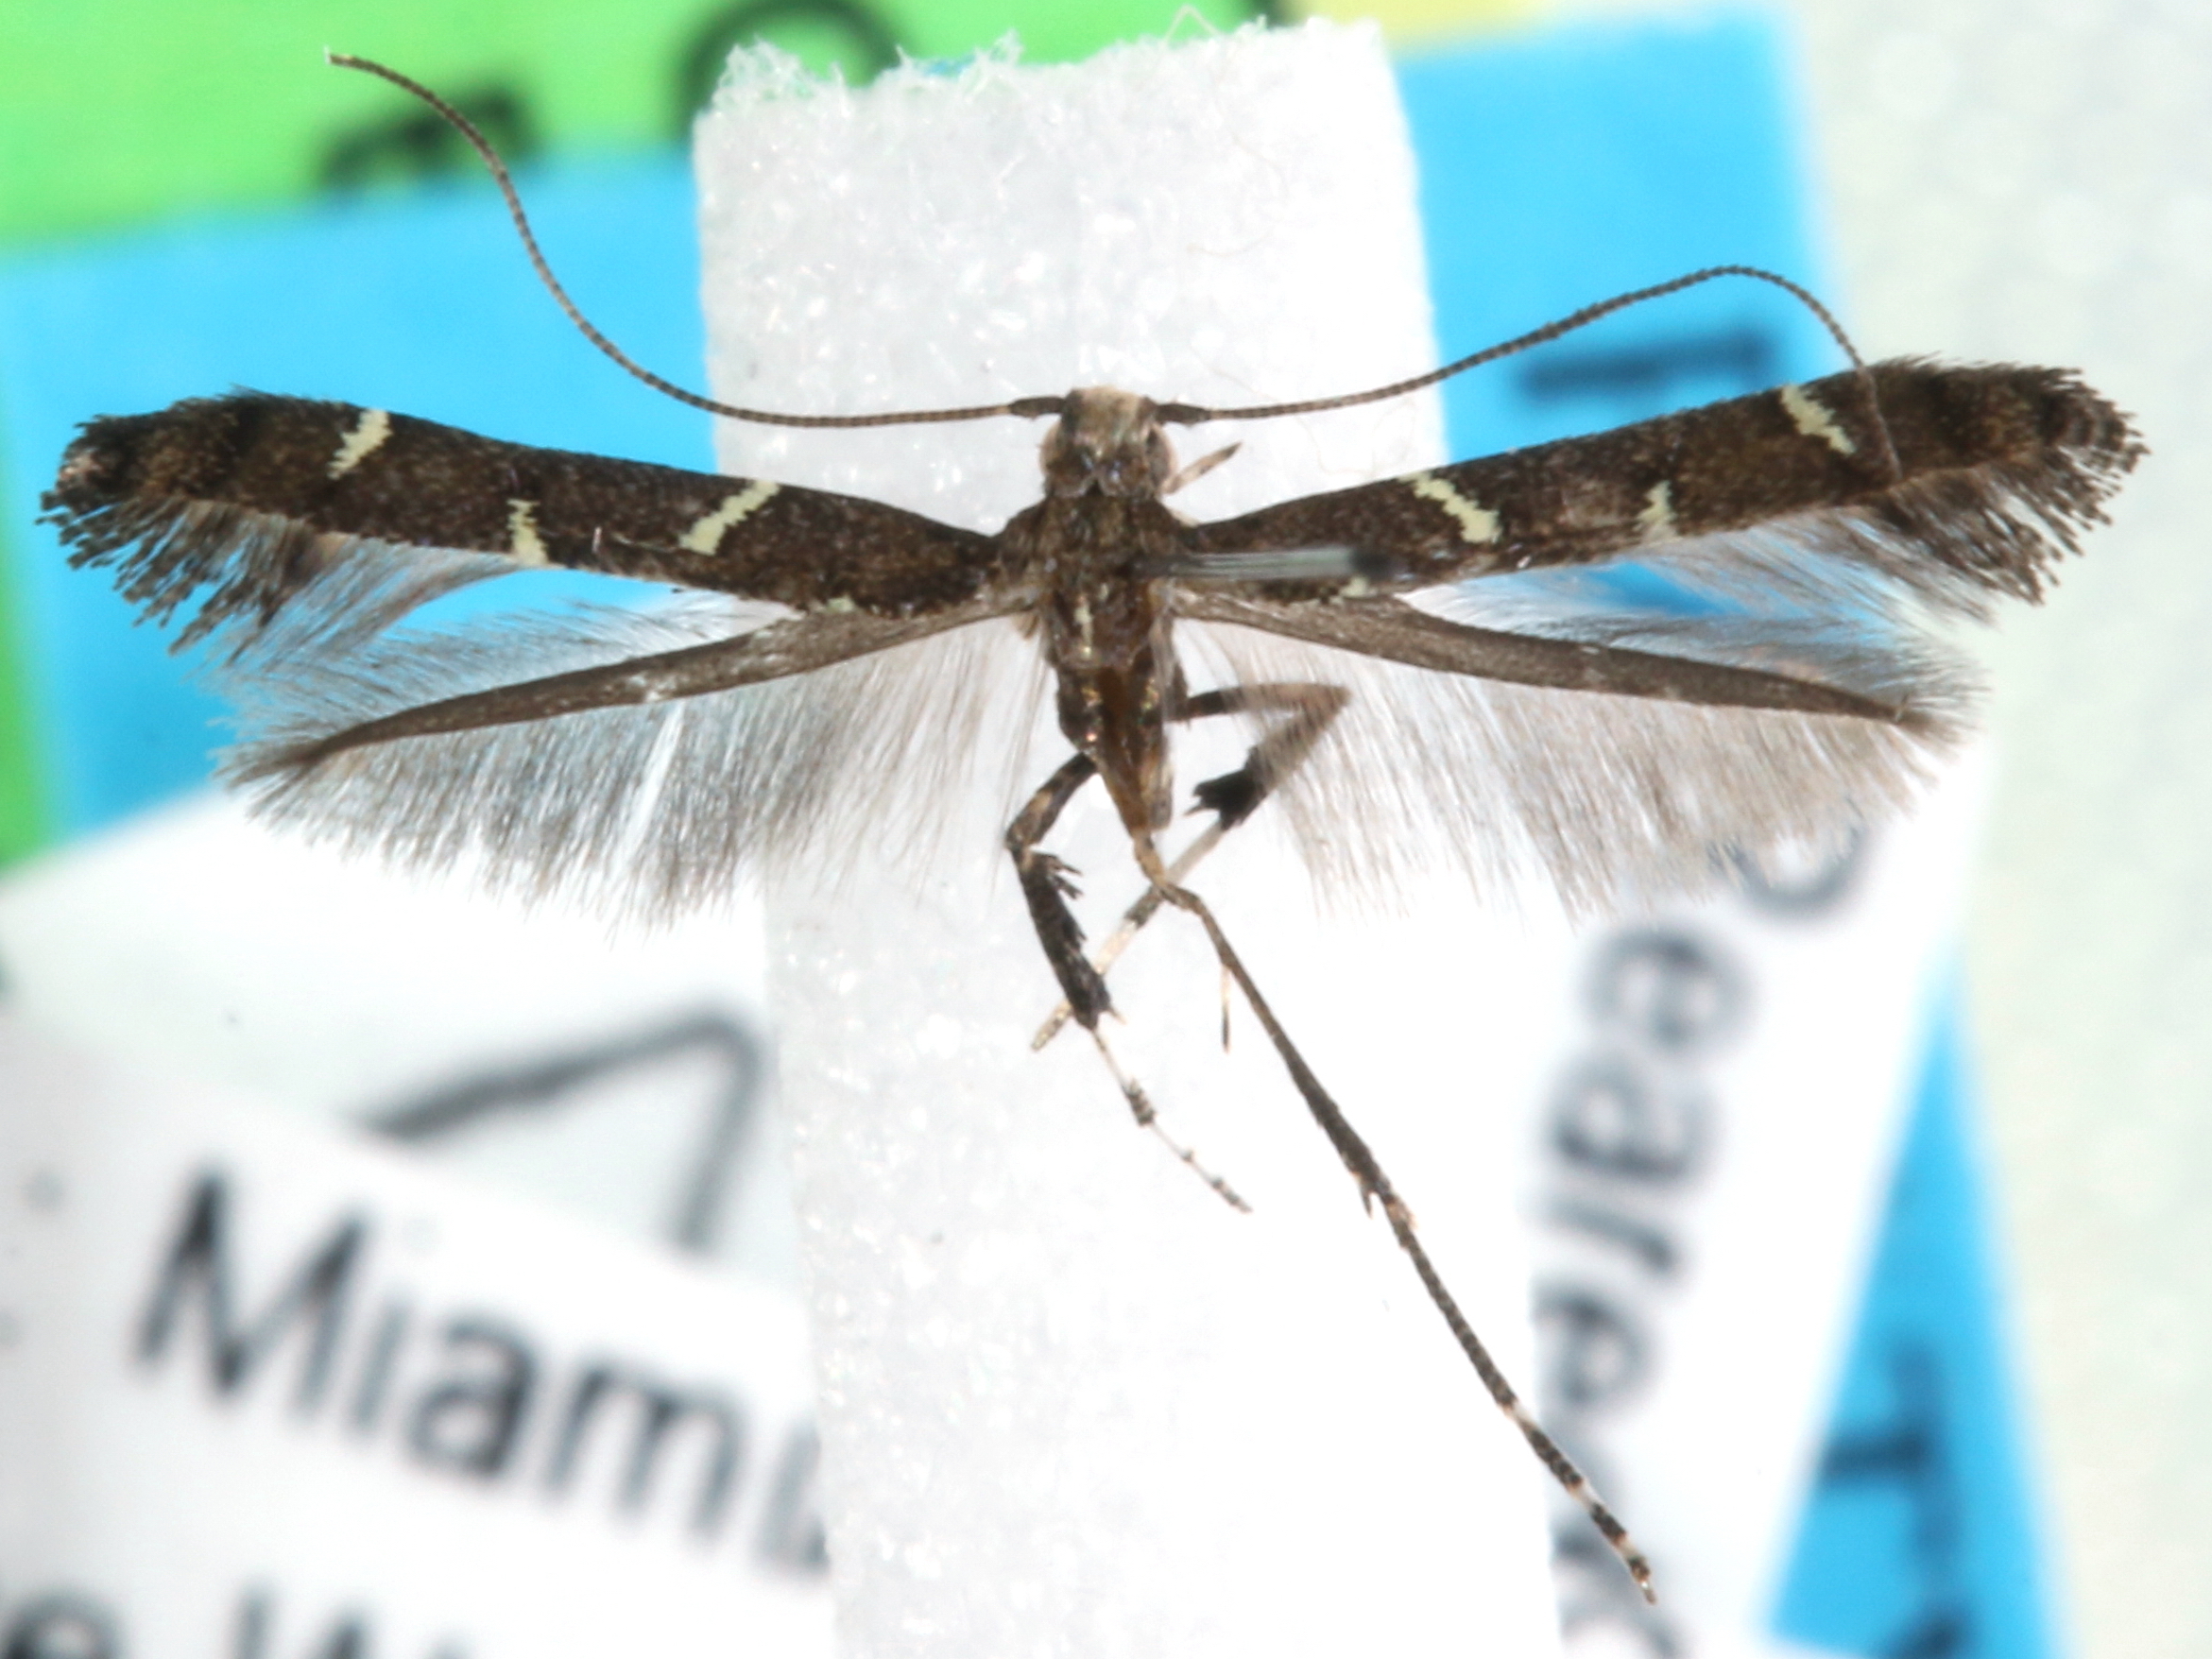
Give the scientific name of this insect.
Caloptilia triadicae
